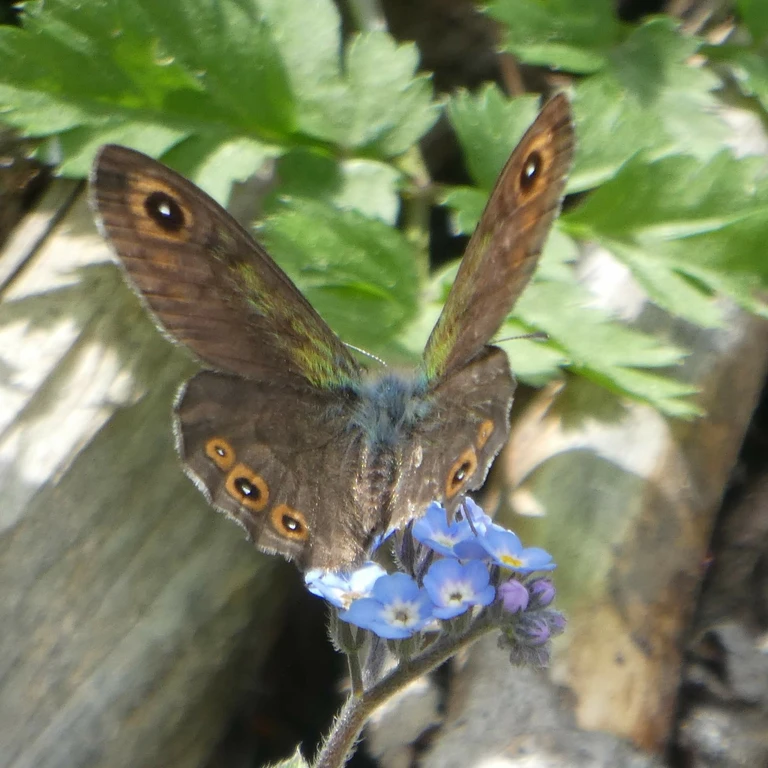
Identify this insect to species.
Lasiommata petropolitana (also Pararge petropolitana)
